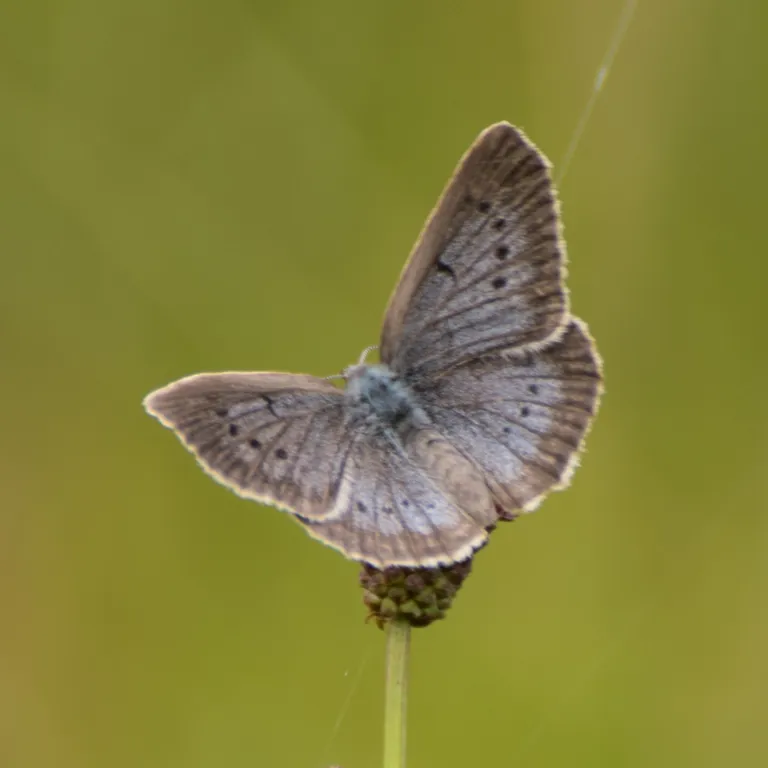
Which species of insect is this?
Phengaris teleius
